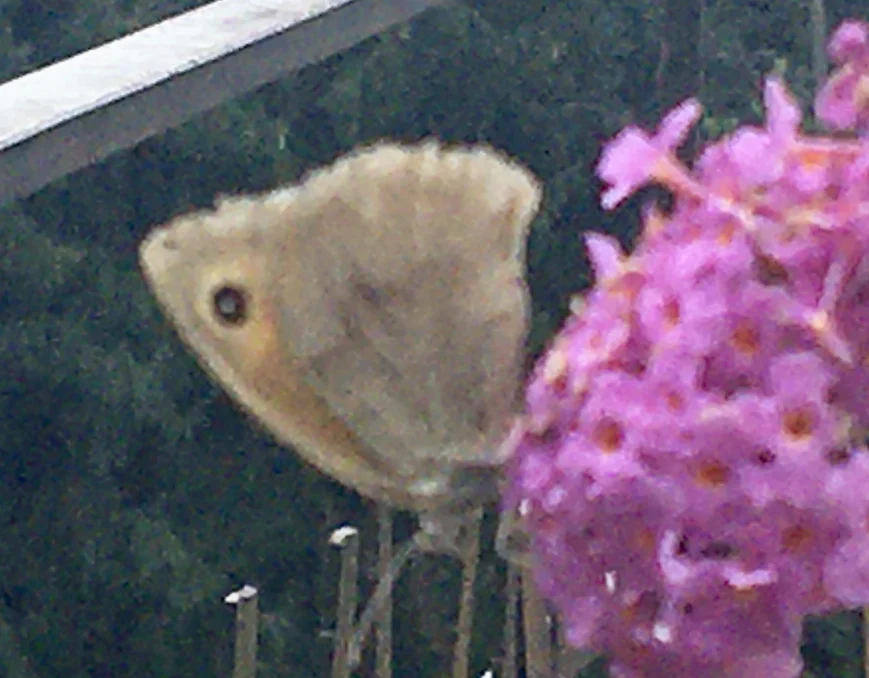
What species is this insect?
Maniola jurtina
